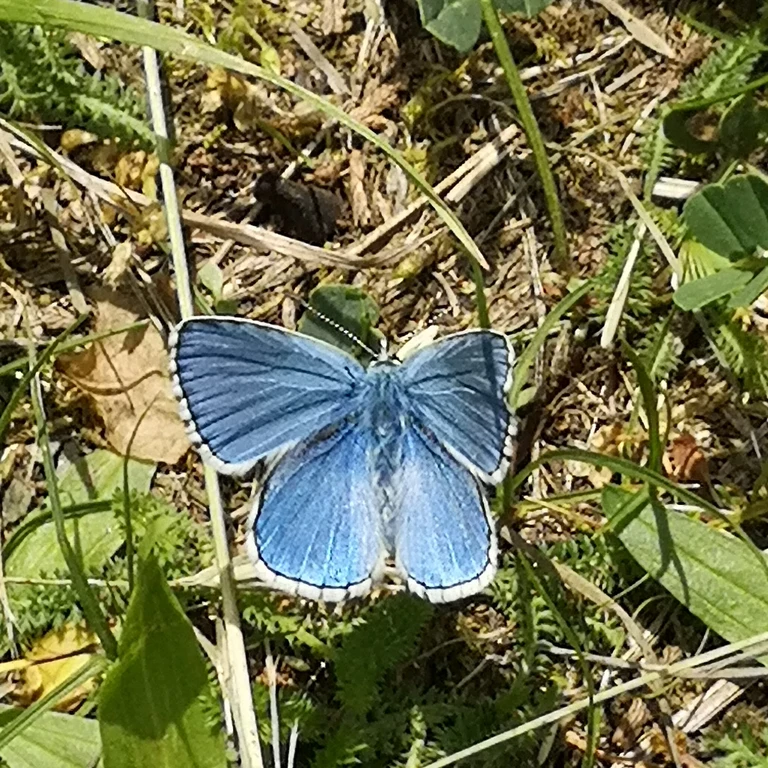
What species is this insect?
Lysandra bellargus
